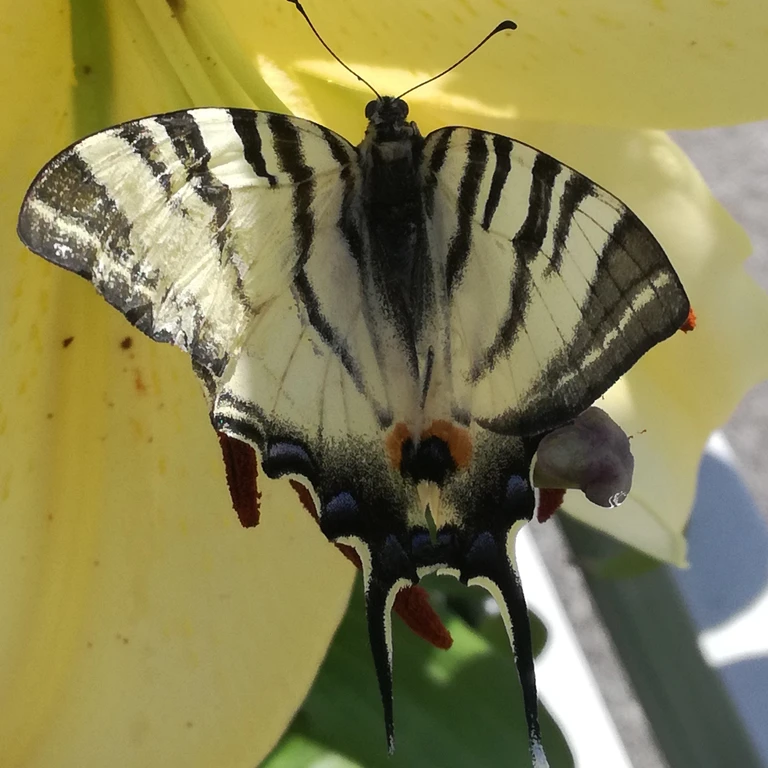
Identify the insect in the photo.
Iphiclides podalirius
